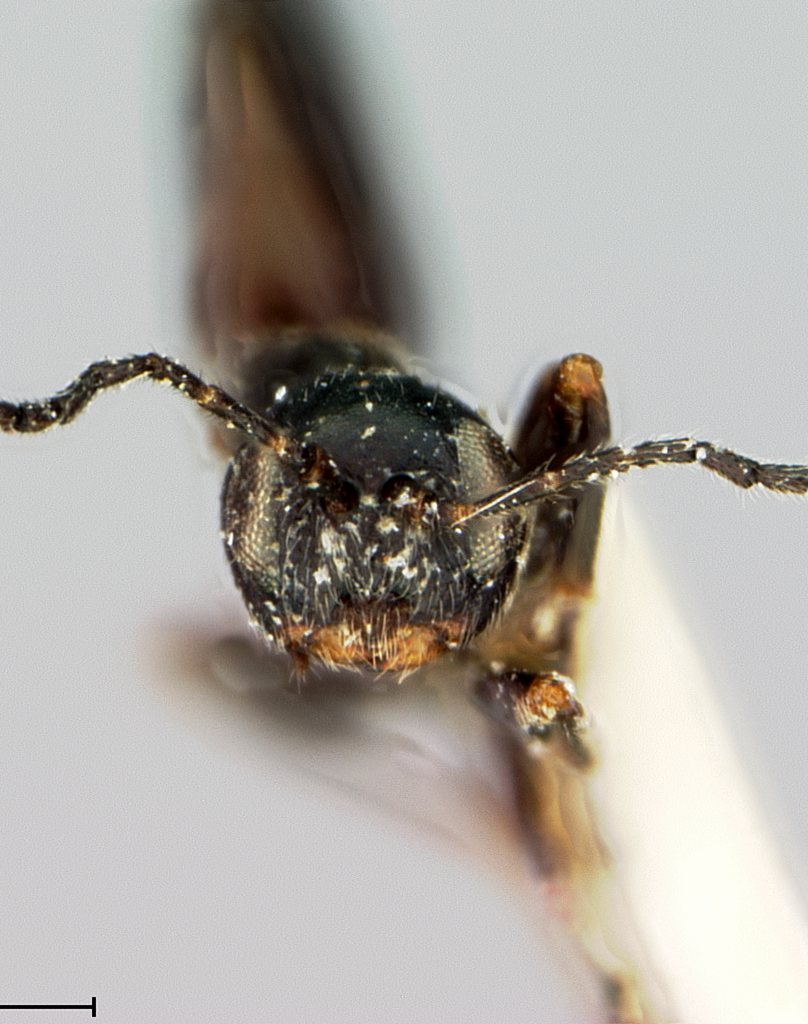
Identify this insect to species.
Phylloteras prinum
